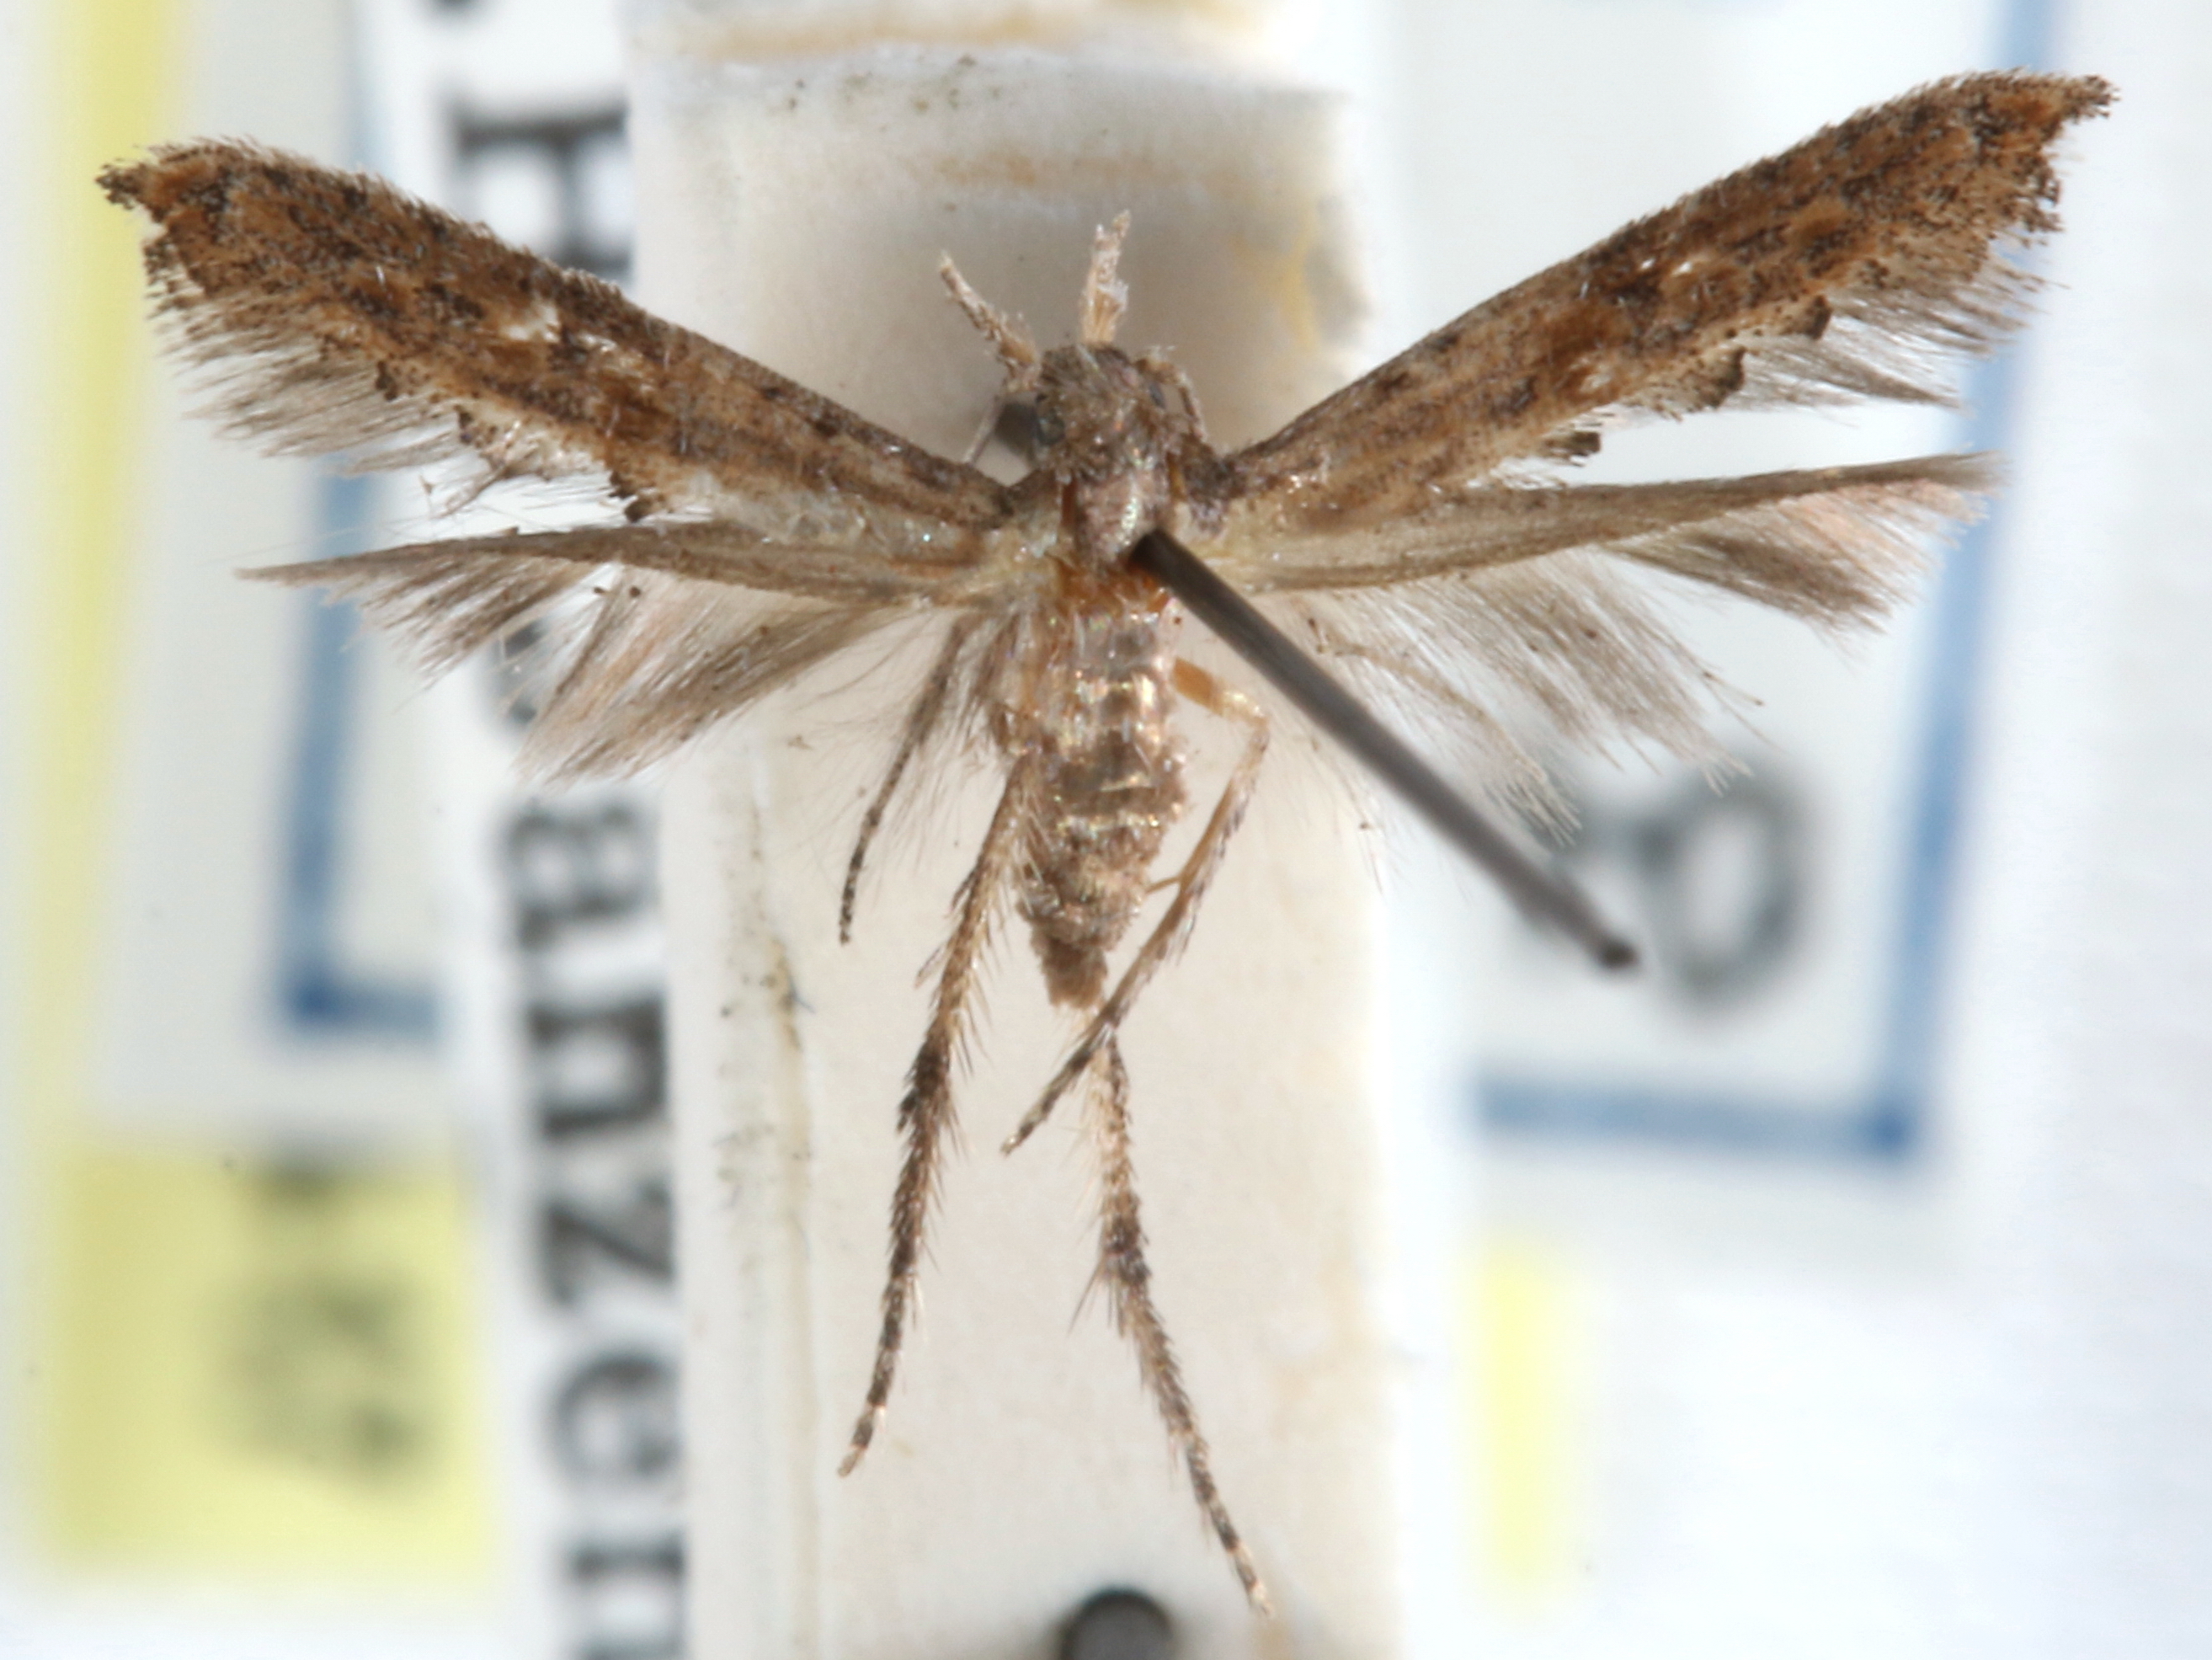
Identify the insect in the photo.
Parochromolopis psittacanthus
